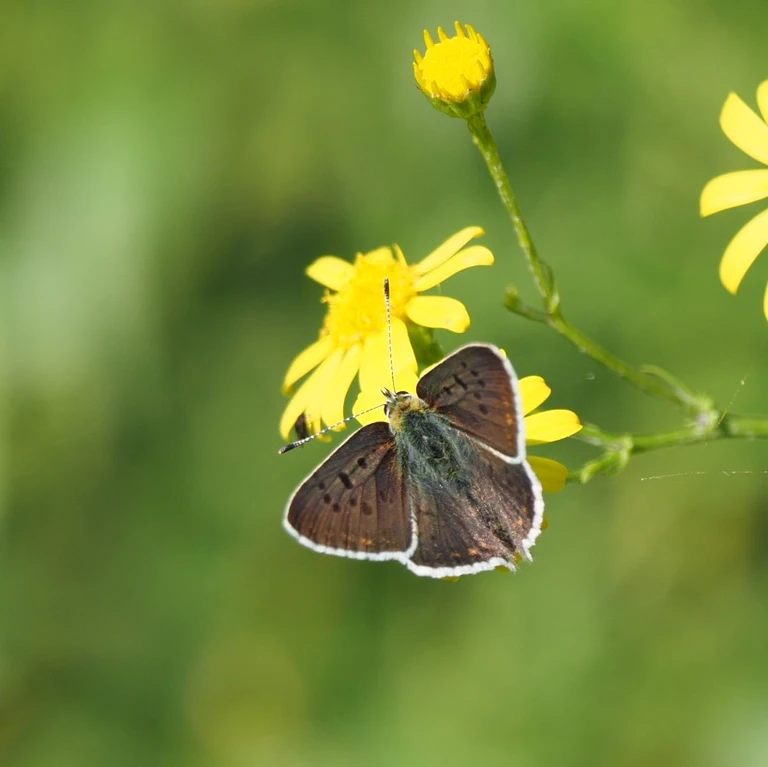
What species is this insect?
Lycaena tityrus (also Loweia tityrus)
